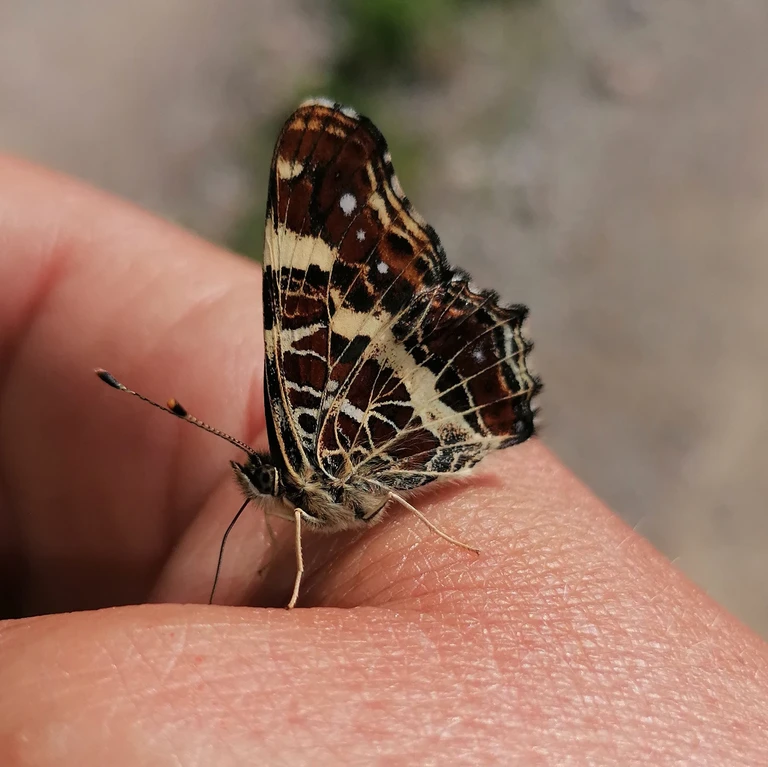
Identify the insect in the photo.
Araschnia levana
